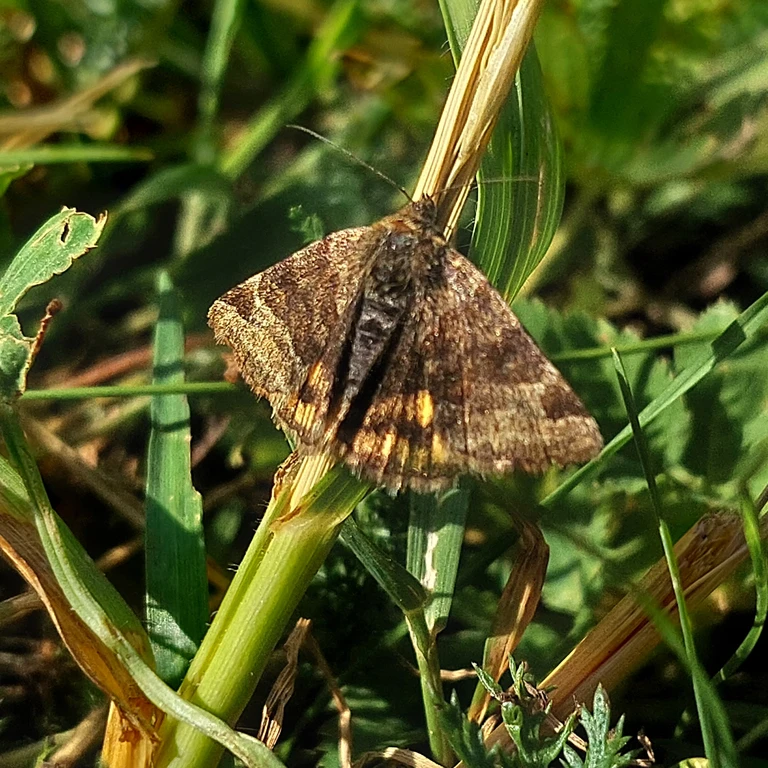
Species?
Euclidia glyphica
